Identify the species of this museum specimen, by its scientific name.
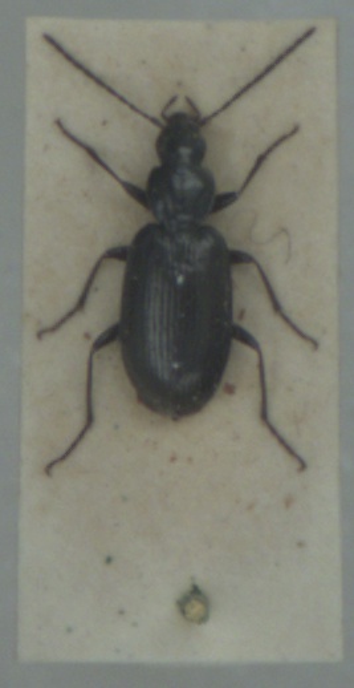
Agonum gracile
